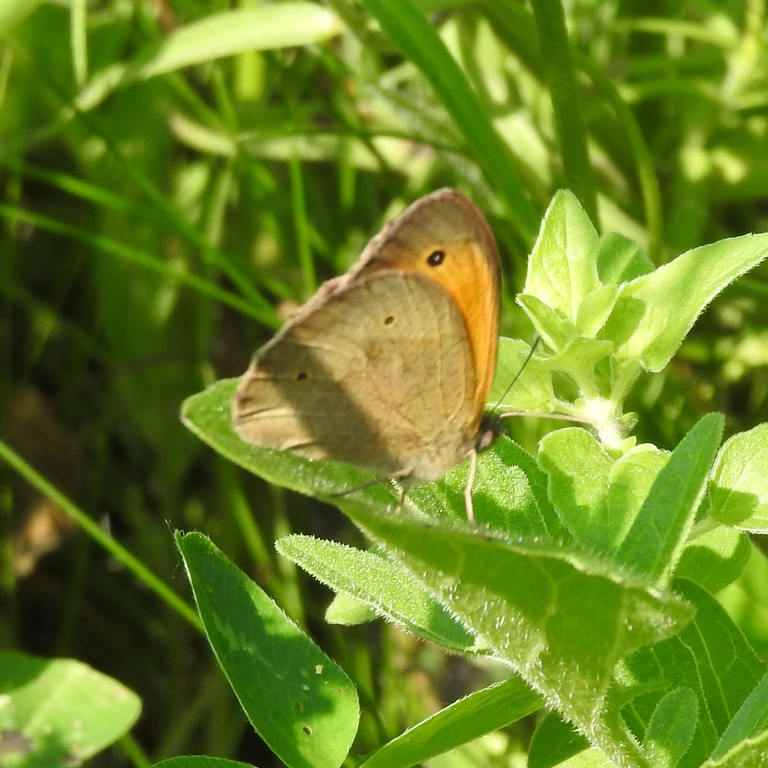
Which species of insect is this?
Maniola jurtina
